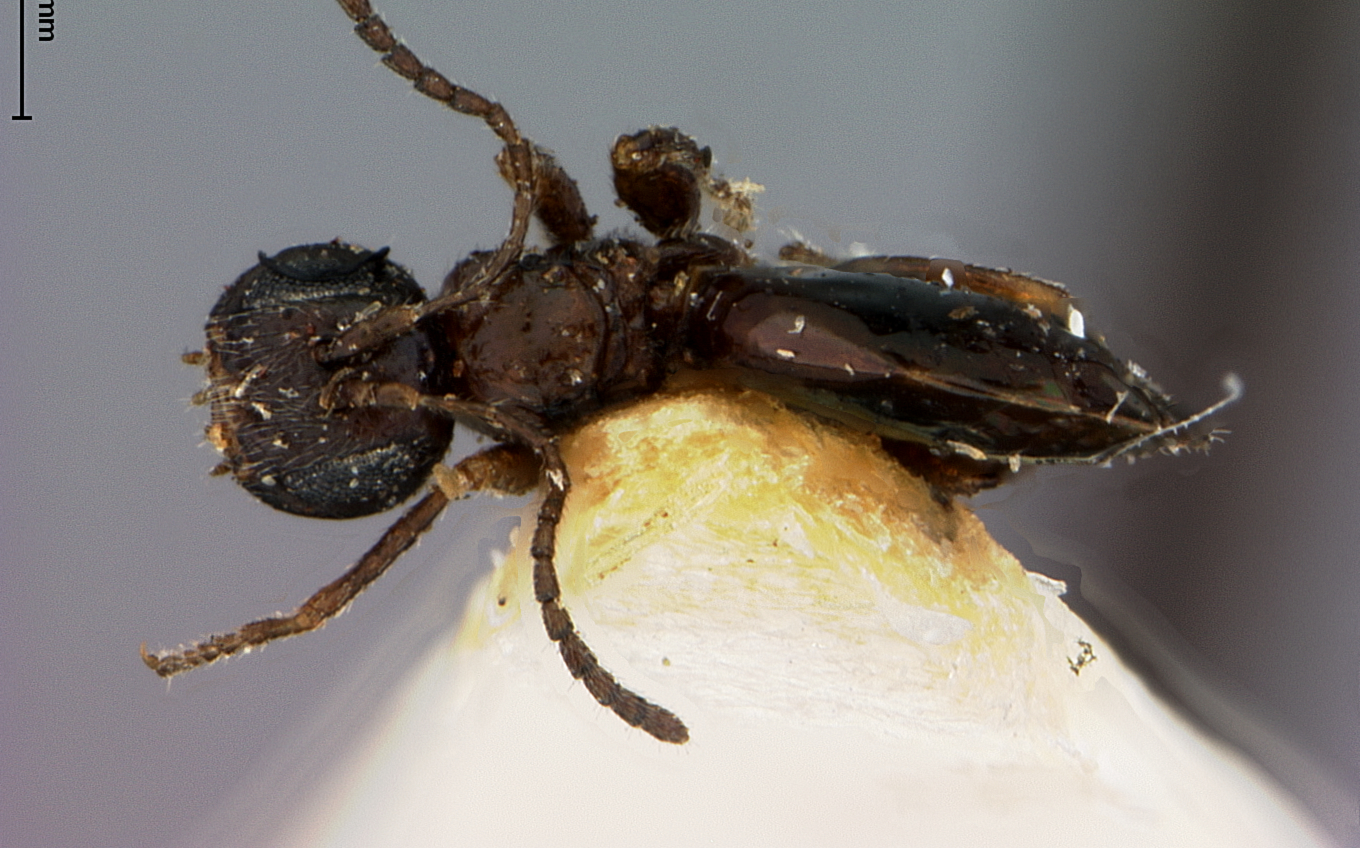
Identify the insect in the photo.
Trigonaspis cupella
